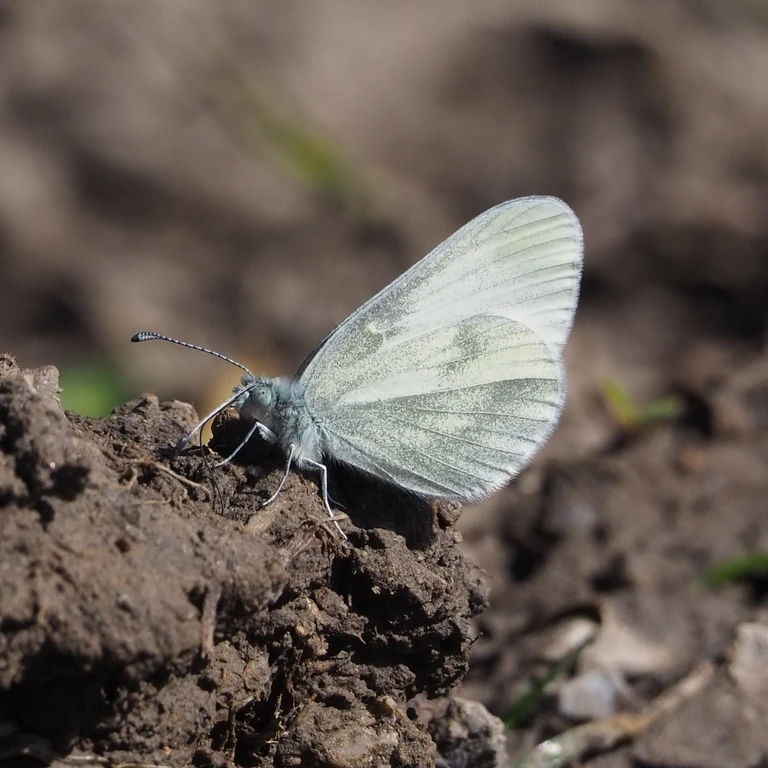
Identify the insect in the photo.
Leptidea sinapis/juvernica
